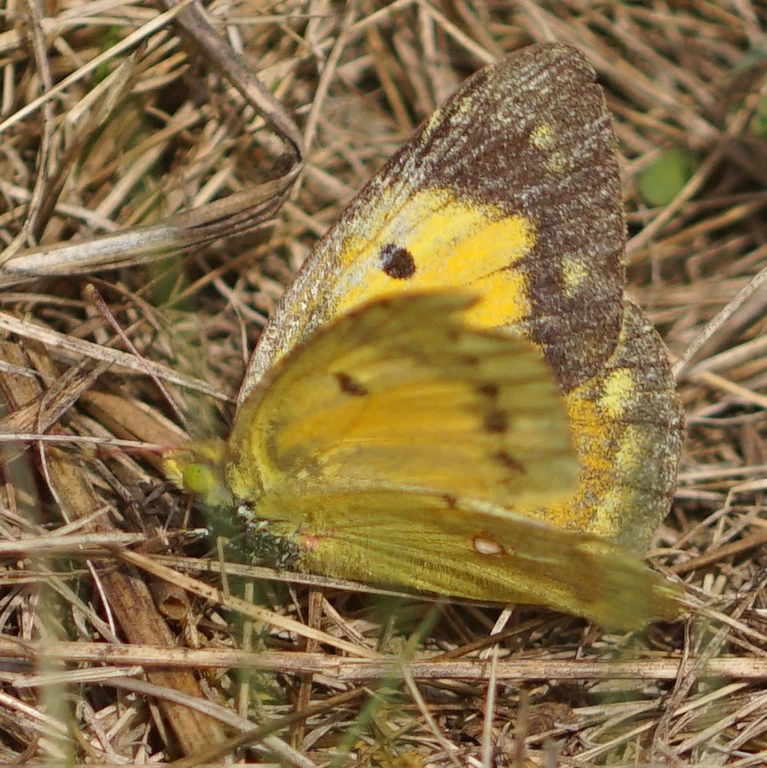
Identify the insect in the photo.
Colias croceus
